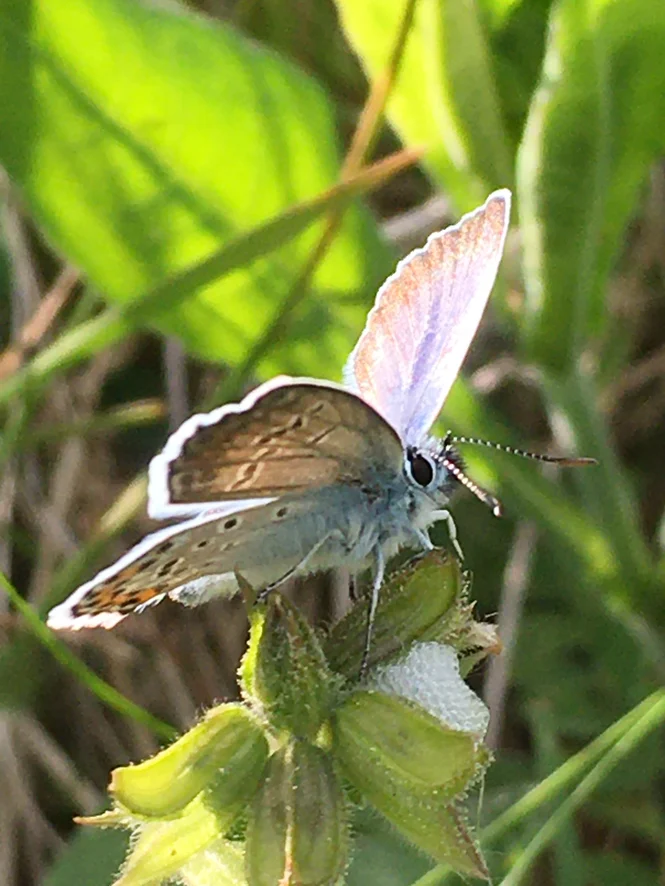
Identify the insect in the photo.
Plebejus argus
